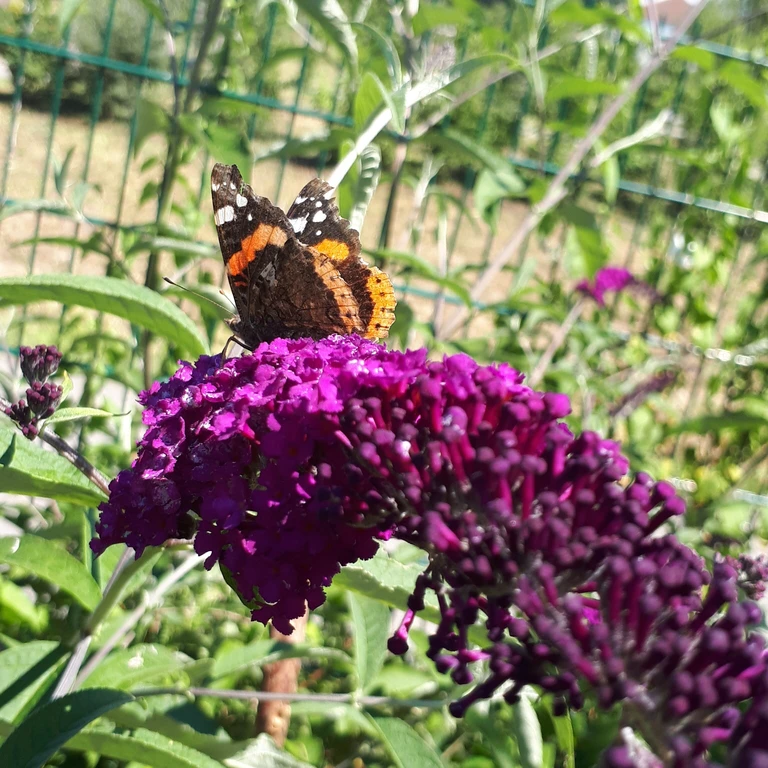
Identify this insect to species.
Vanessa atalanta
